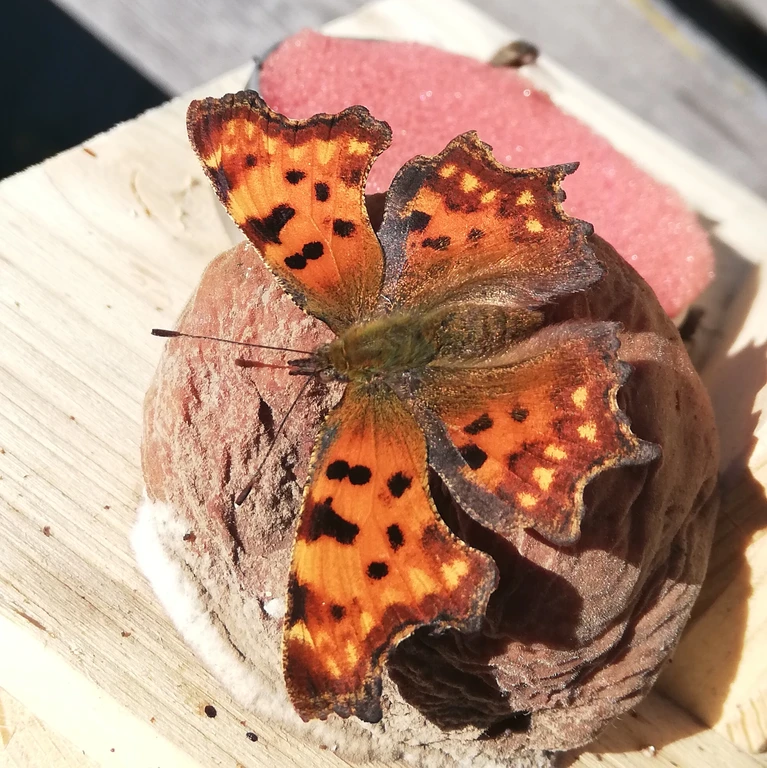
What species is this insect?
Polygonia c-album
